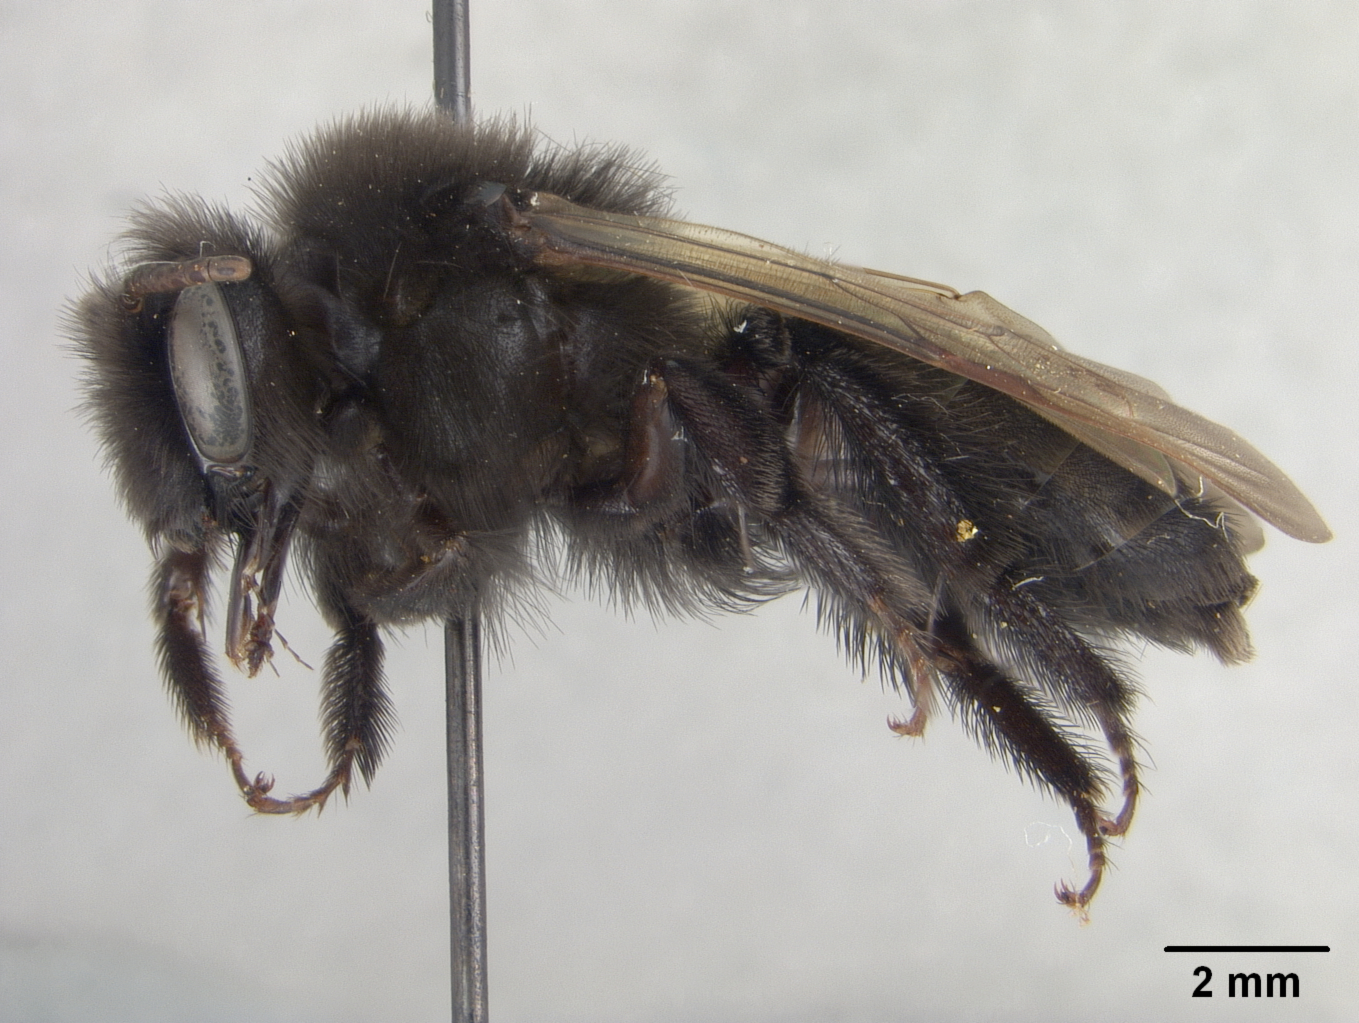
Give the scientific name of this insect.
Andrena linsleyana
